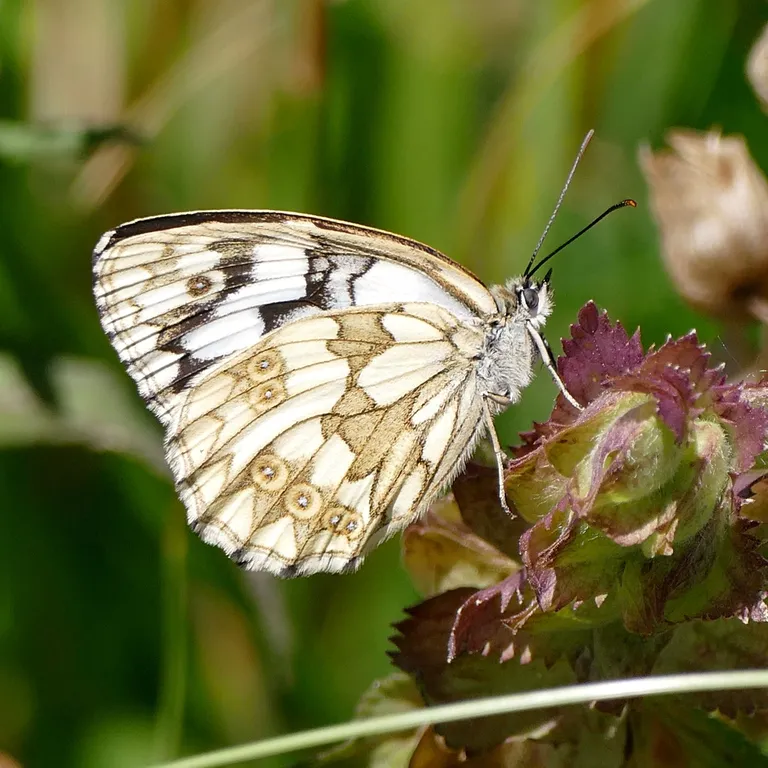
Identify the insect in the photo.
Melanargia galathea
